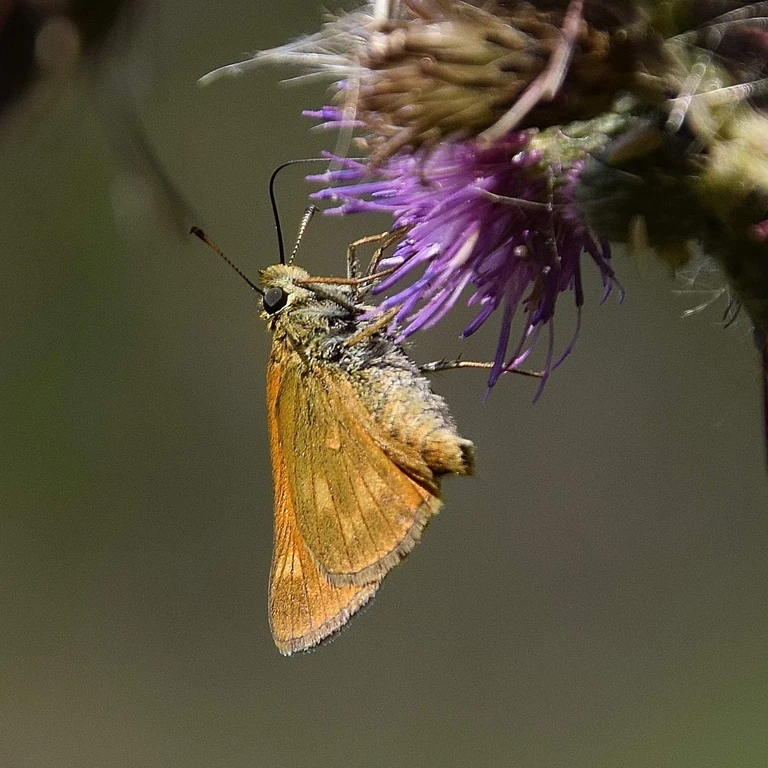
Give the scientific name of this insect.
Ochlodes sylvanus (also Ochlodes venata)
